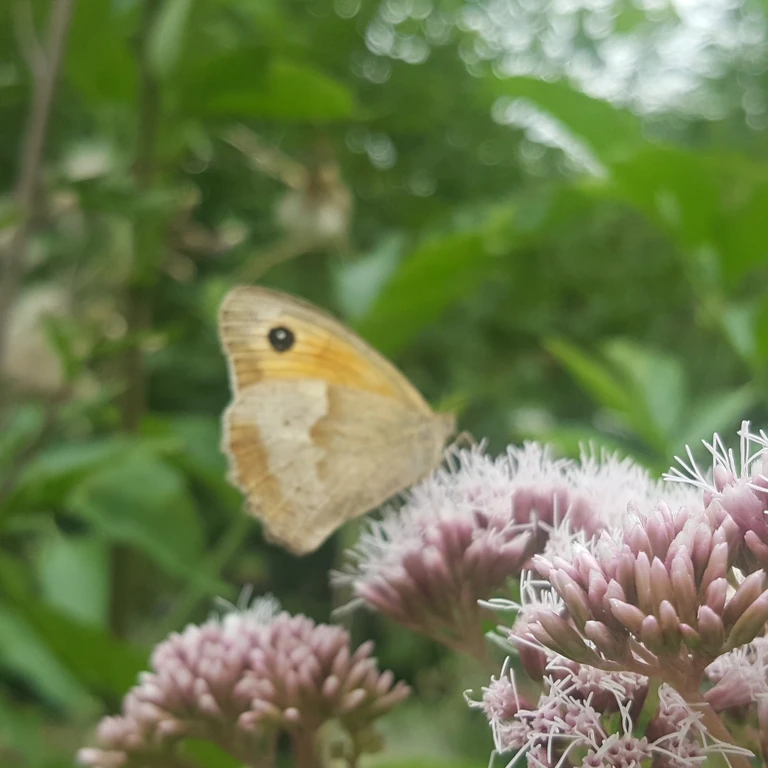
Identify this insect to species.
Maniola jurtina
